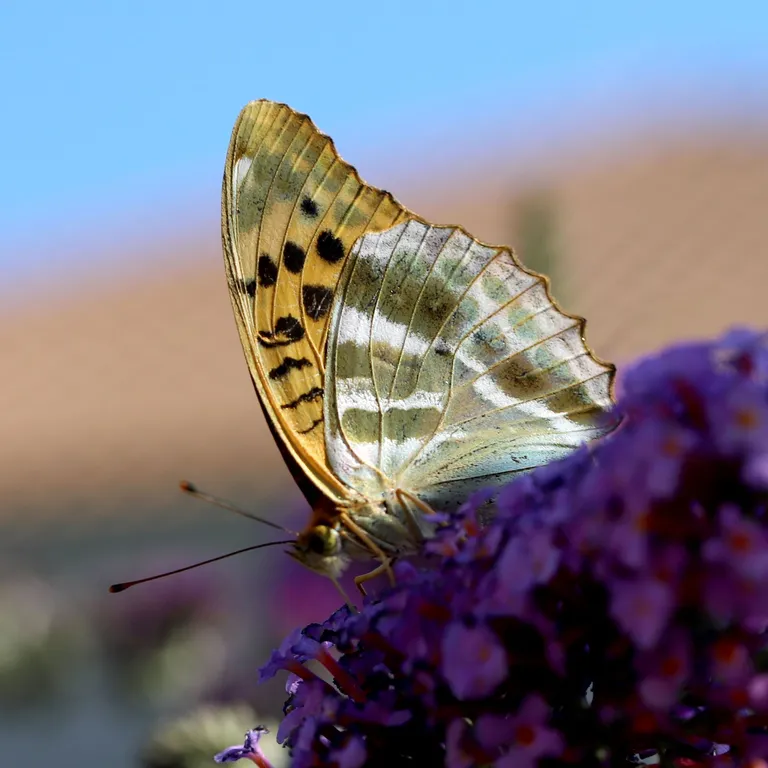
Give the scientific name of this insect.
Argynnis paphia
